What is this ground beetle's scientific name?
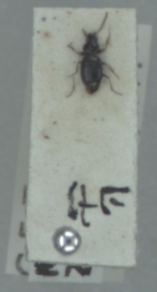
Bembidion gilvipes
